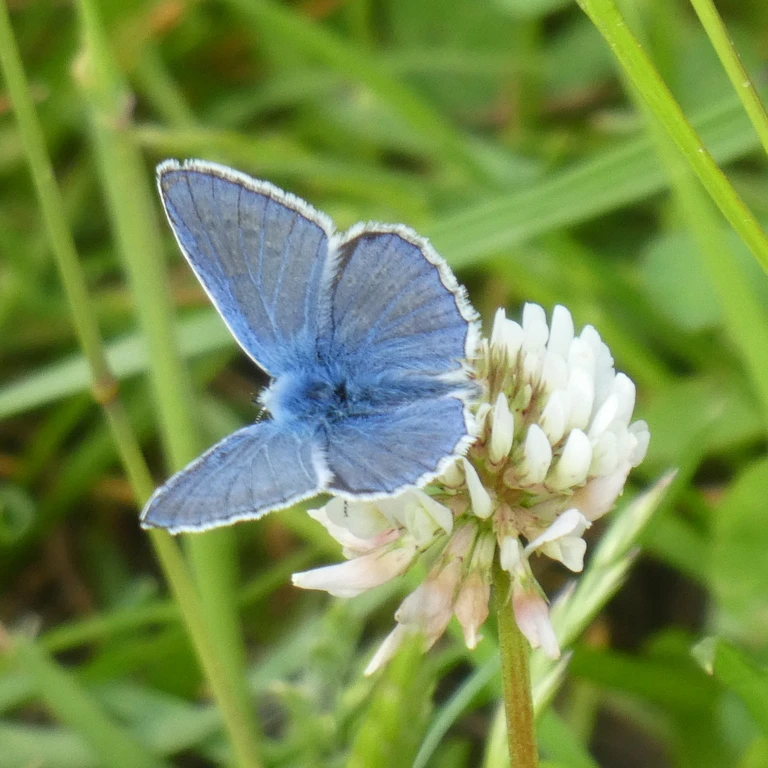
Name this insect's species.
Polyommatus icarus
